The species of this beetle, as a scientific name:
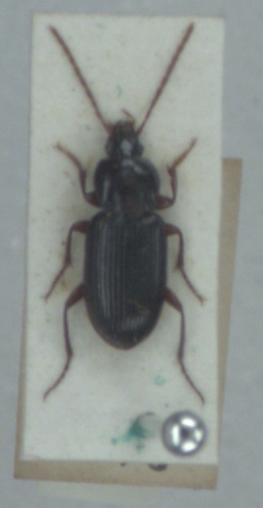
Pedius longicollis
